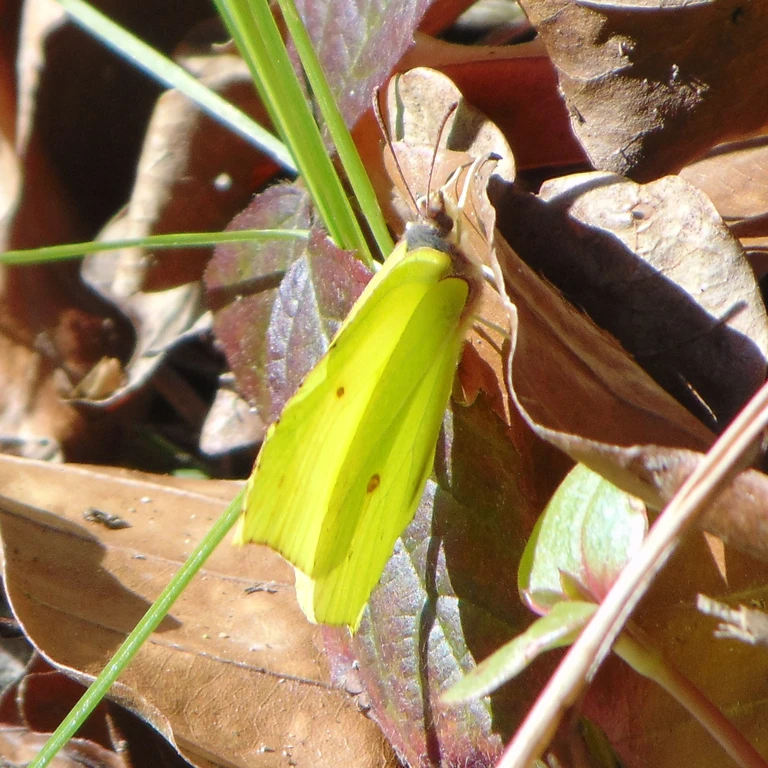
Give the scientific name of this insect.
Gonepteryx rhamni
